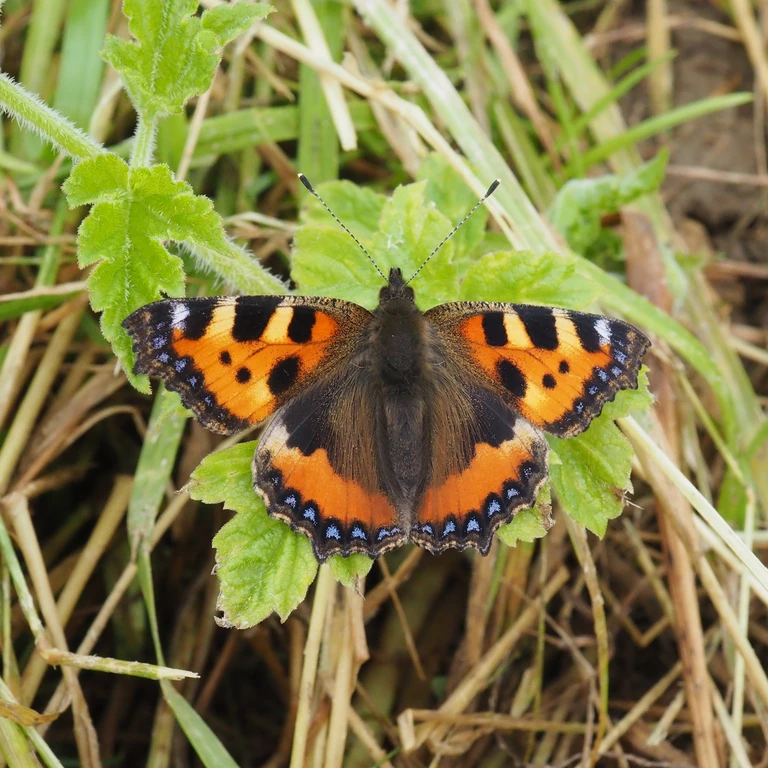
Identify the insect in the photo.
Aglais urticae
